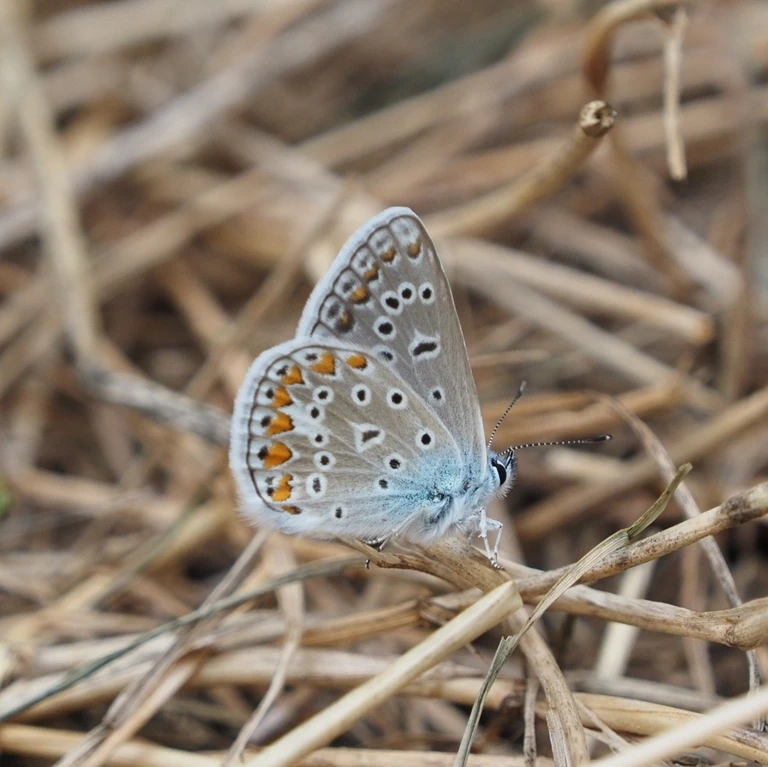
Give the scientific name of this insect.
Polyommatus icarus
